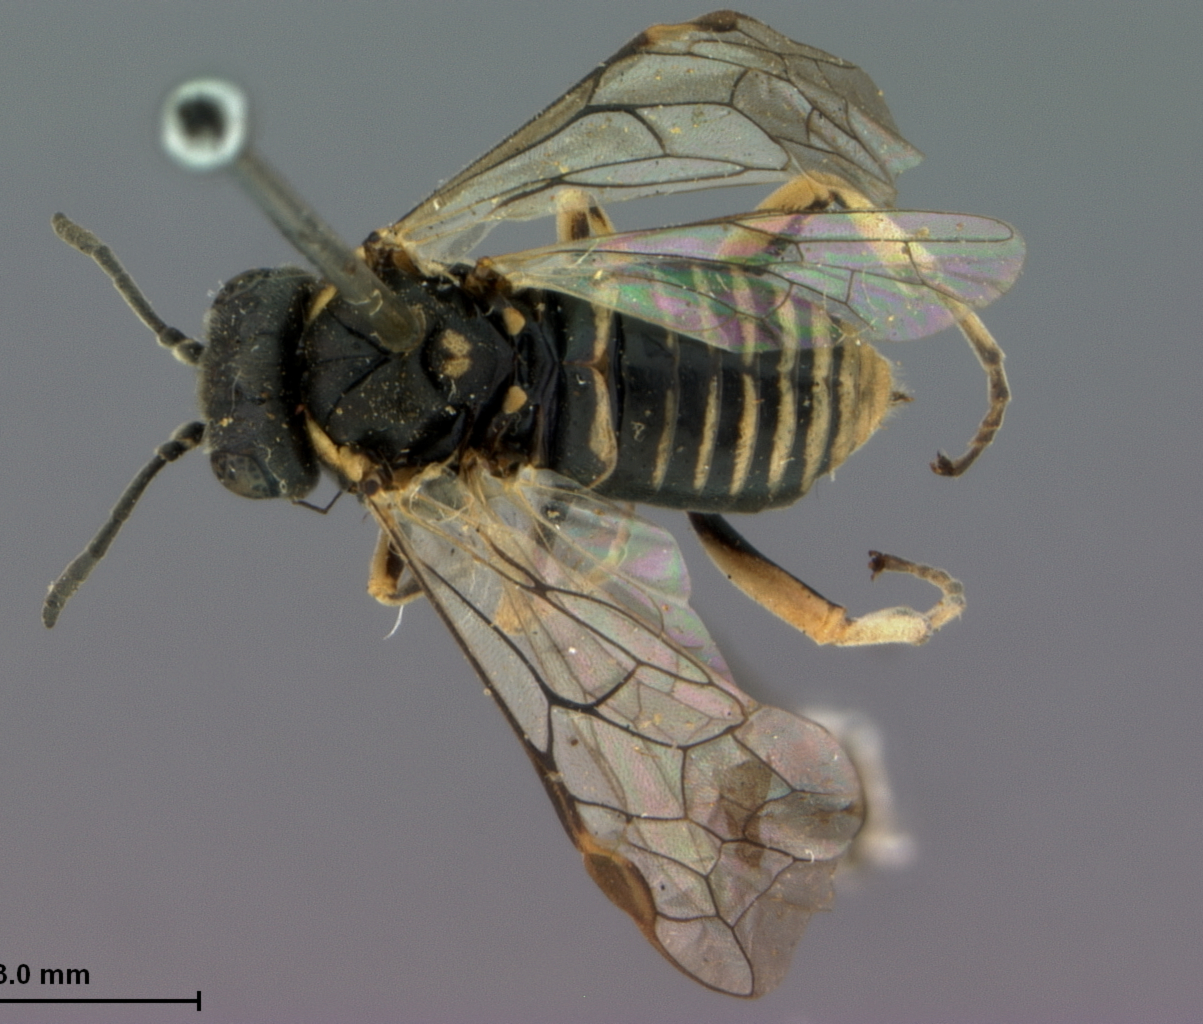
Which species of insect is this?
Macrophya pluricinctella
